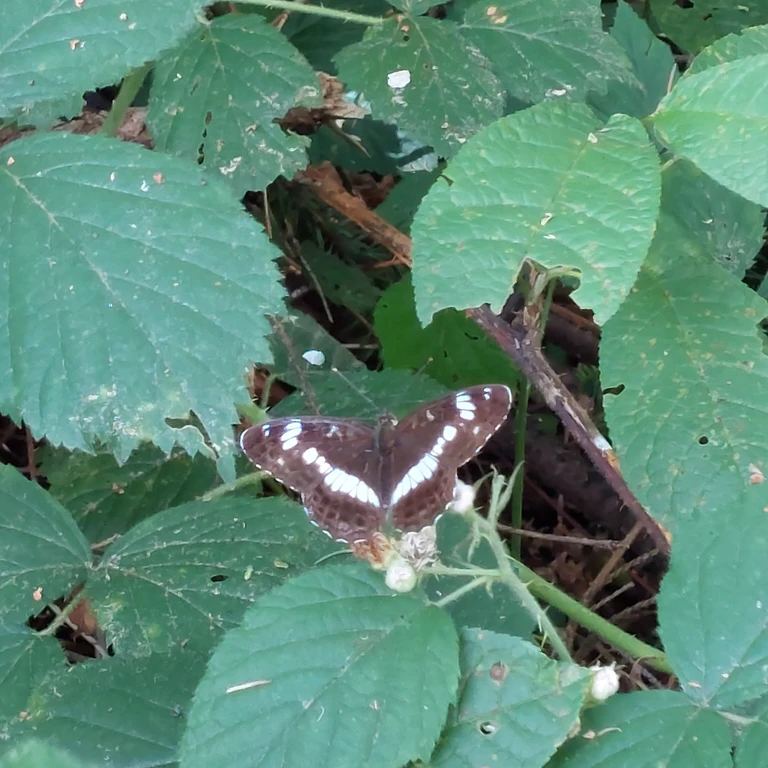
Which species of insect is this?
Limenitis camilla (also Ladoga camilla)
